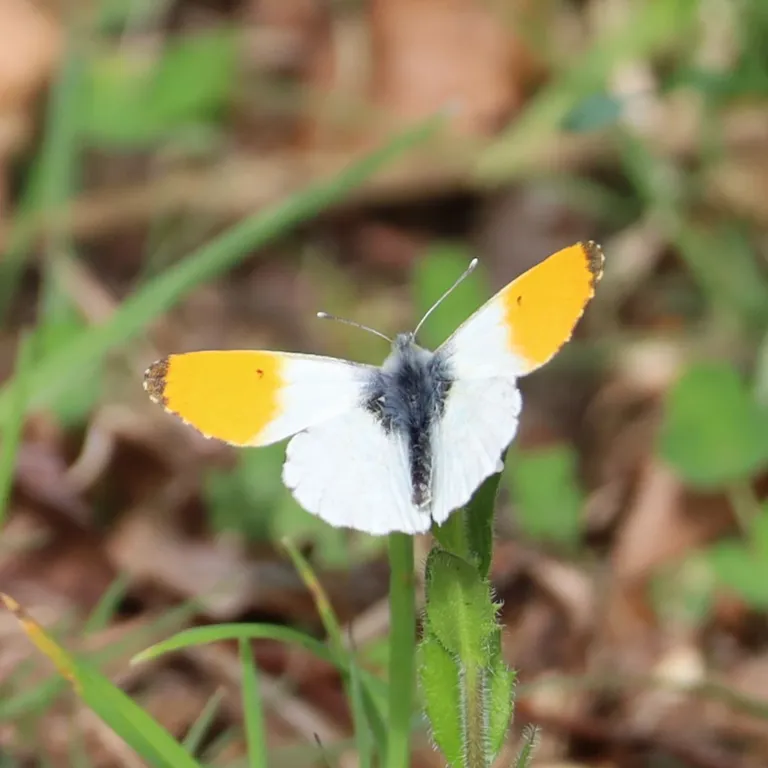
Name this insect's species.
Anthocharis cardamines
